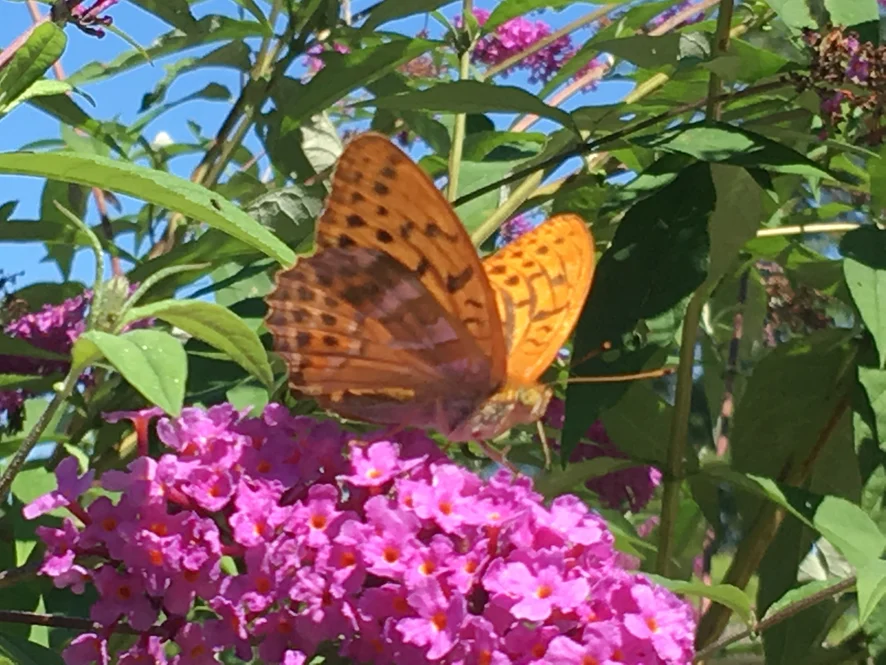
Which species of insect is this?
Argynnis paphia
